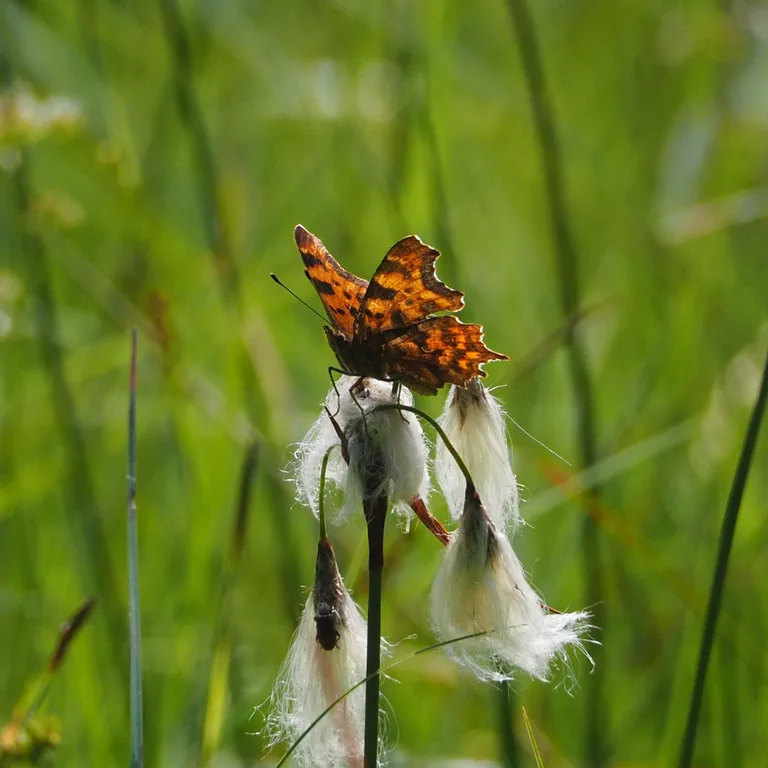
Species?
Polygonia c-album
